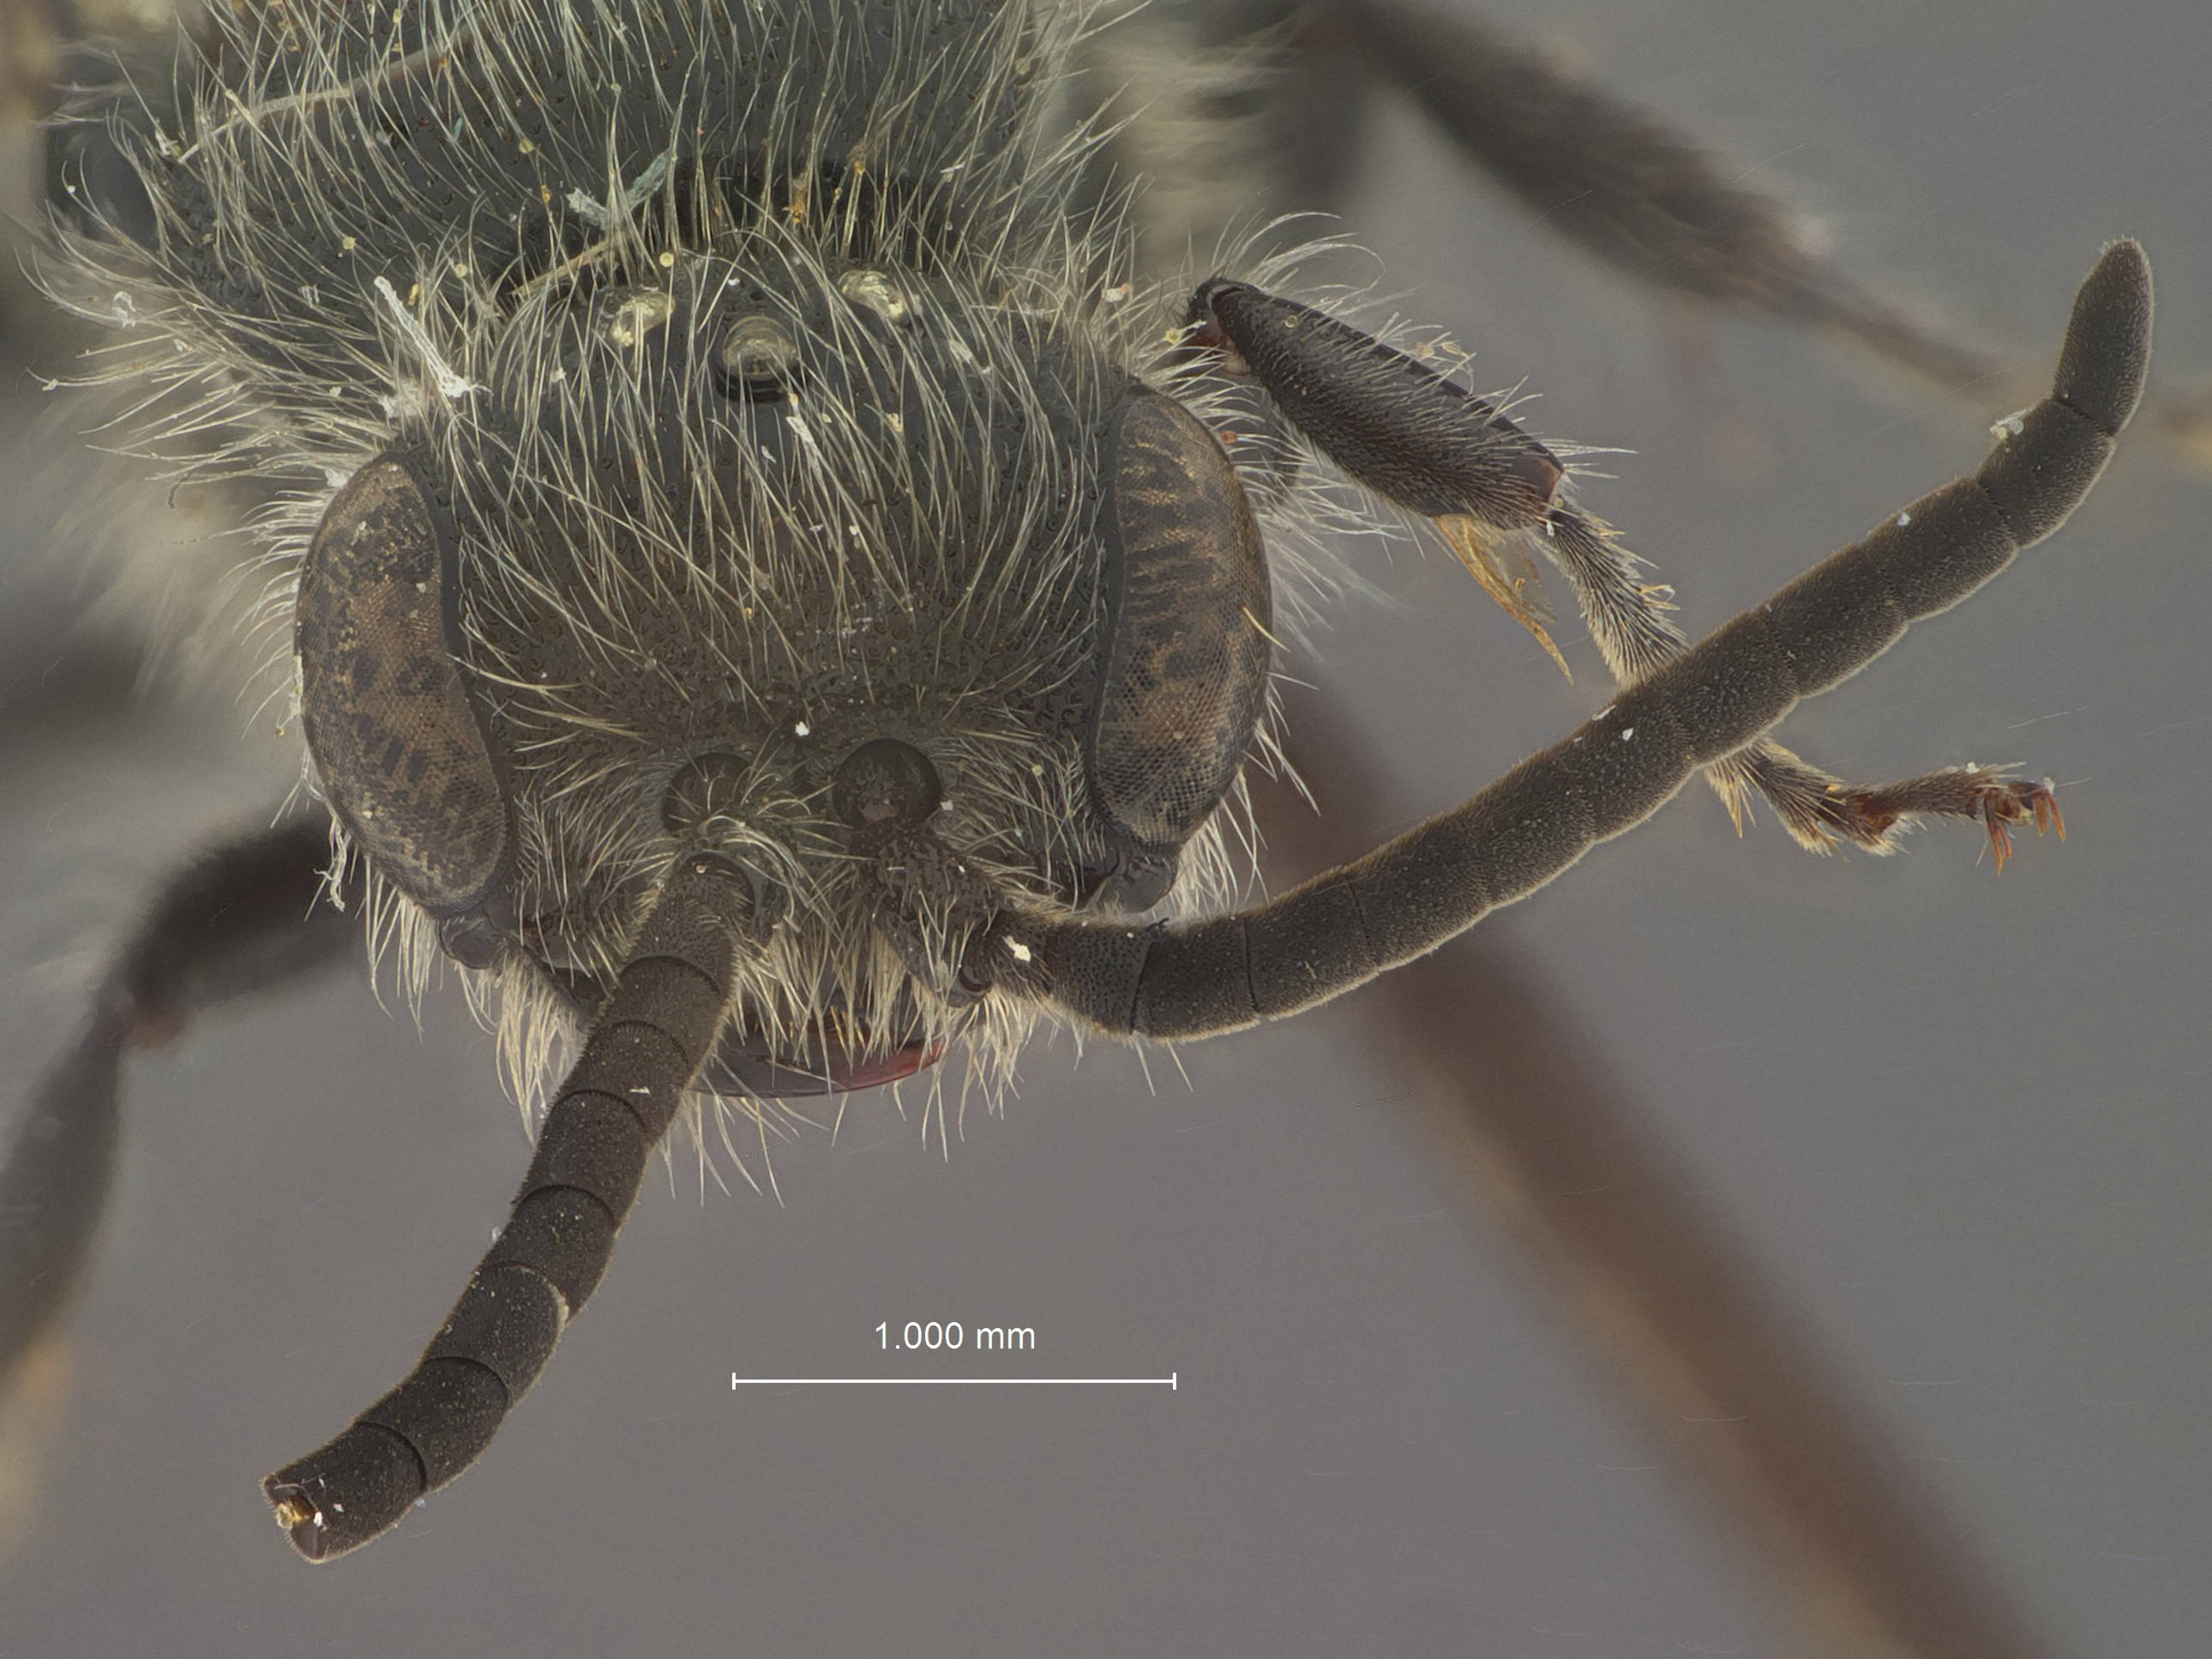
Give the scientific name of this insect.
Tiphia atlacomulcoae
